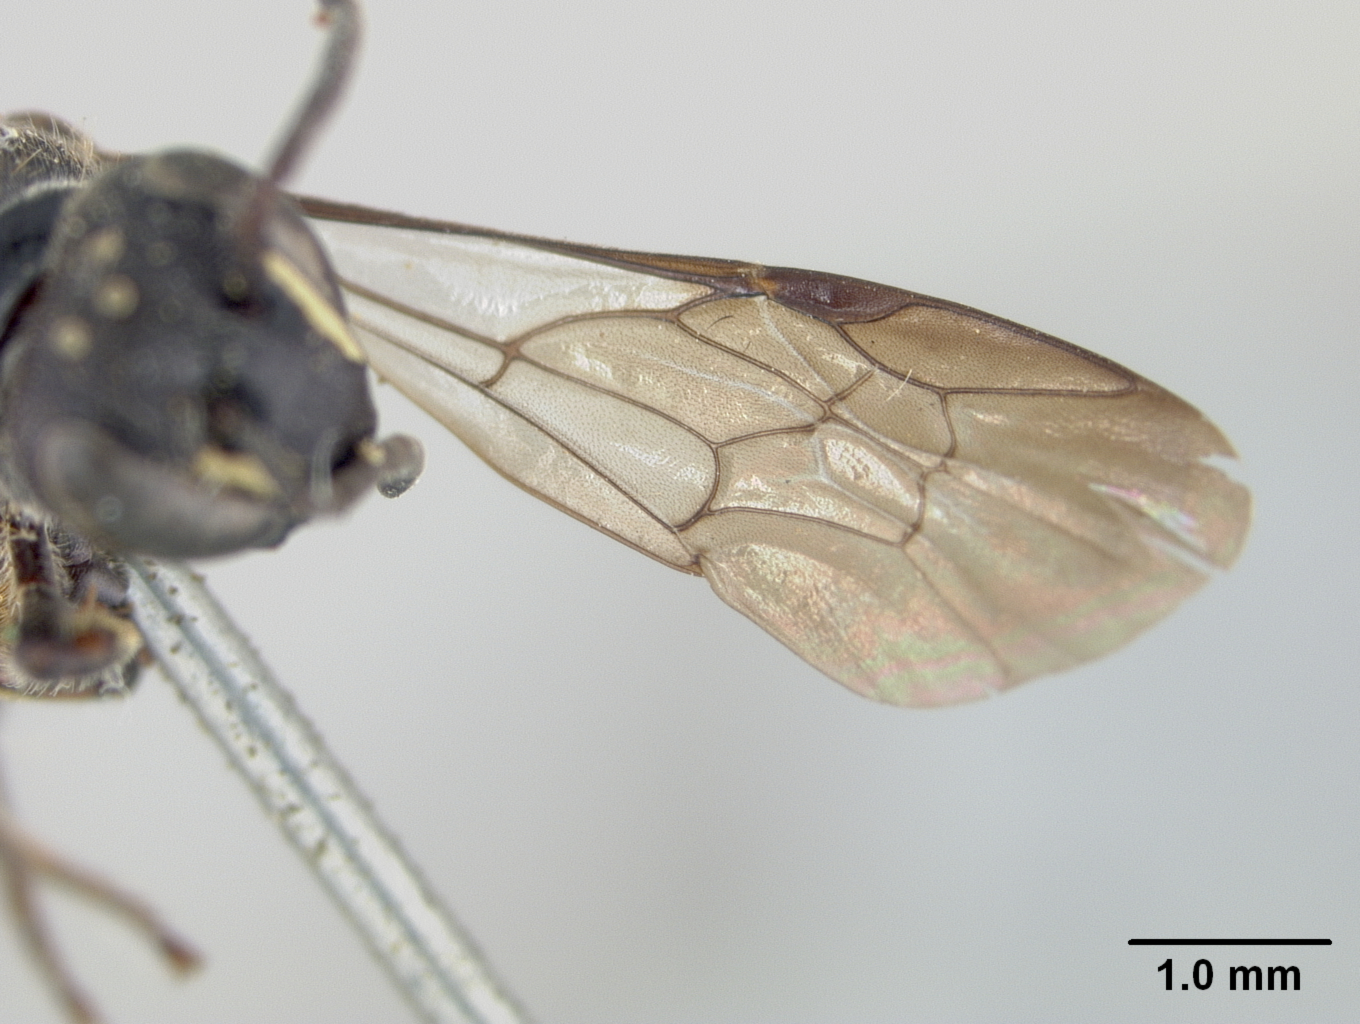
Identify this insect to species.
Prosopis schwarzii
